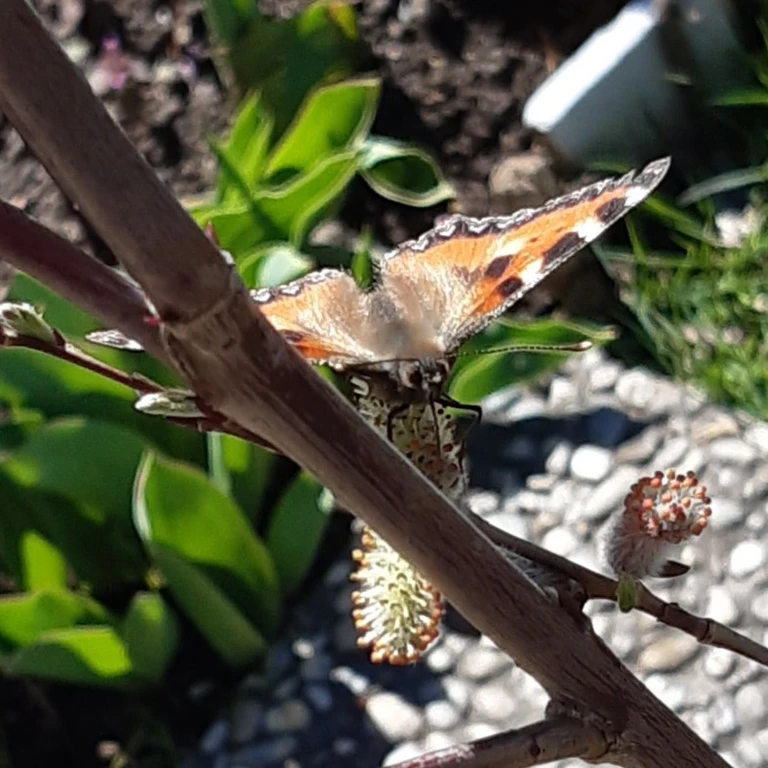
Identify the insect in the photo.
Aglais urticae
